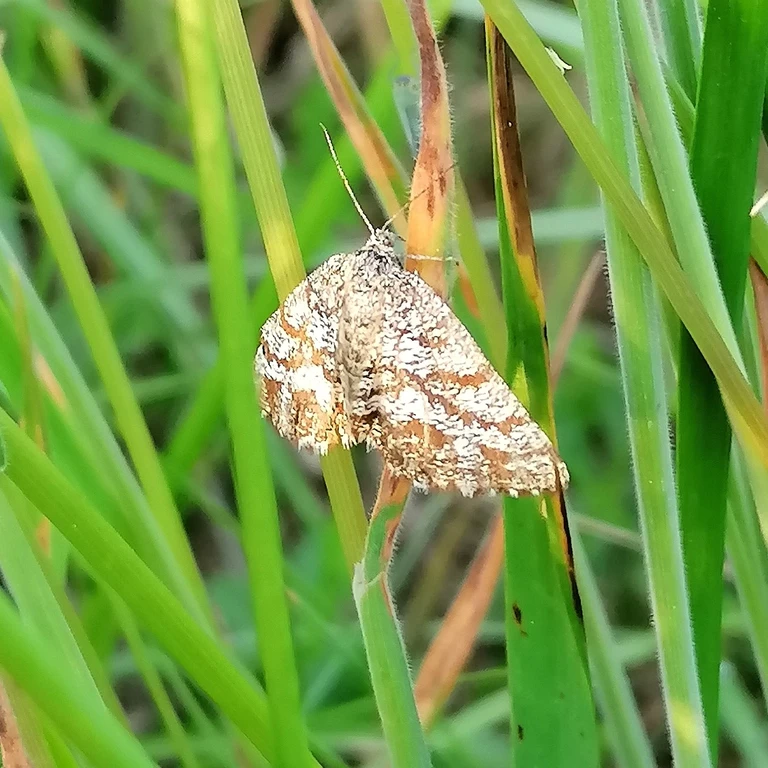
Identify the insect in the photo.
Ematurga atomaria
